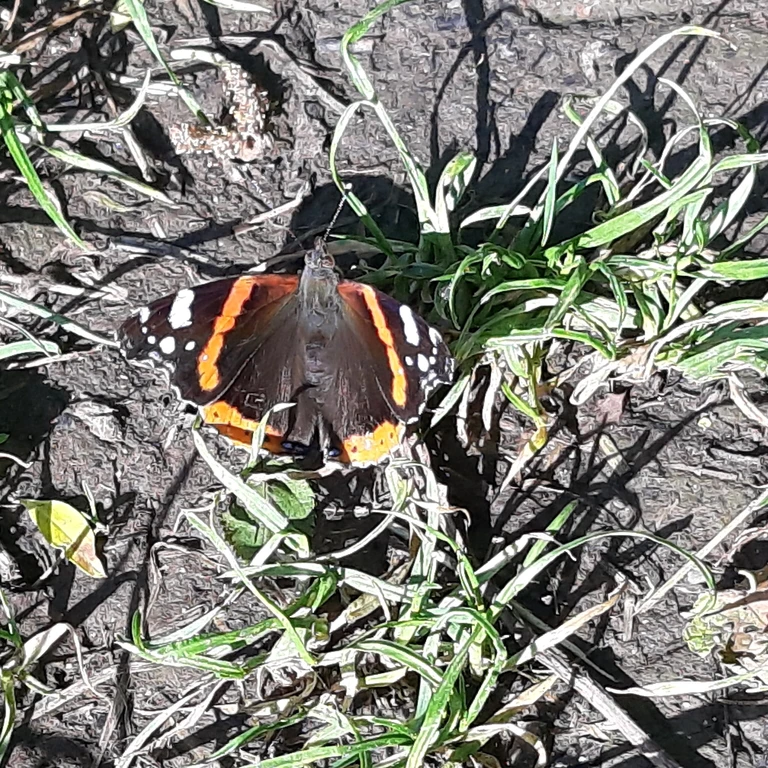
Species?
Vanessa atalanta
